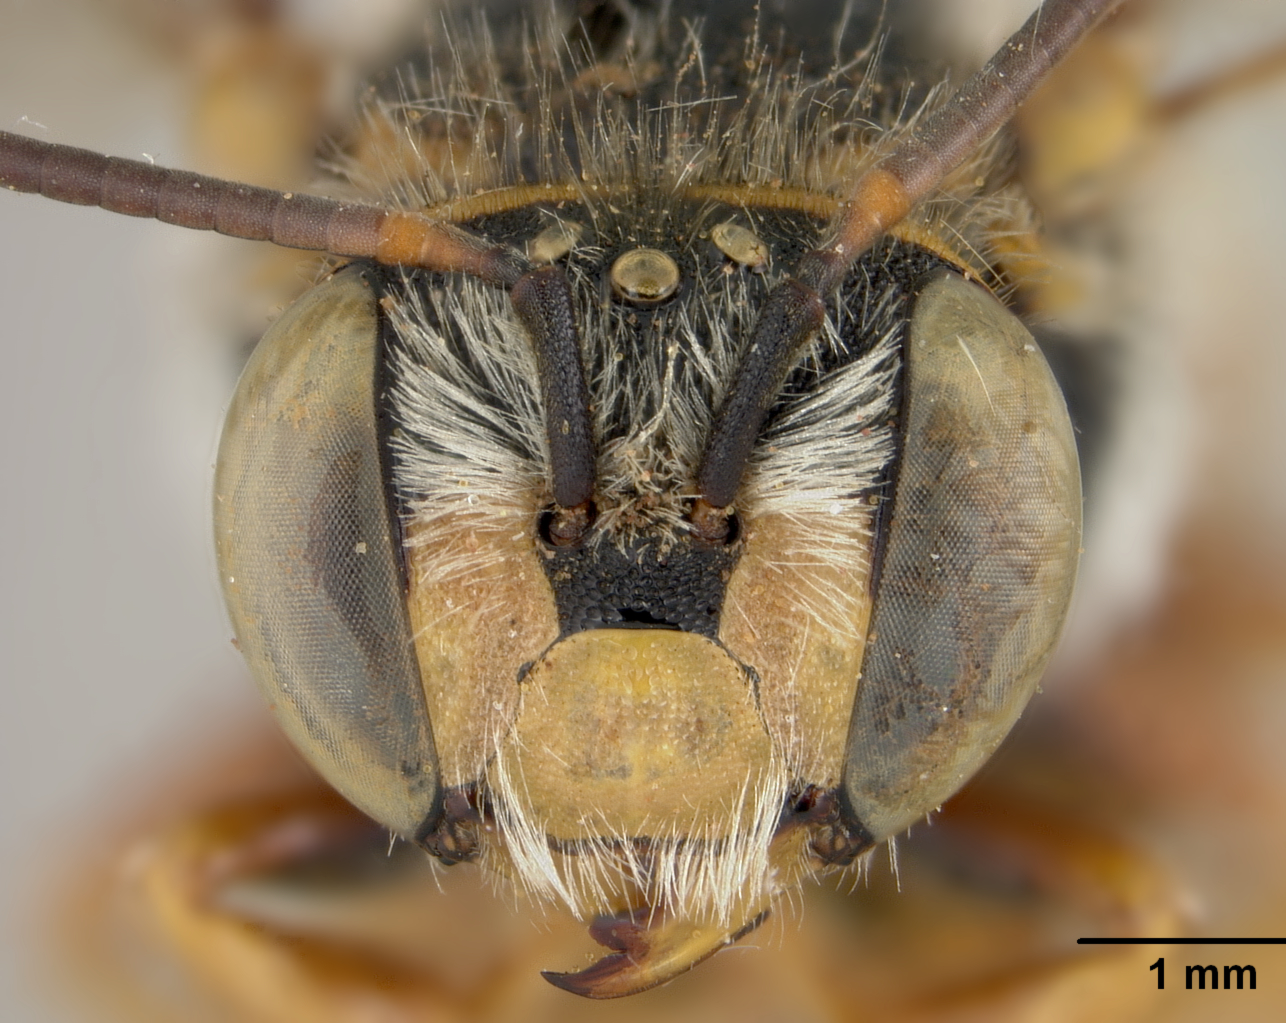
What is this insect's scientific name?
Anthidium asniense
